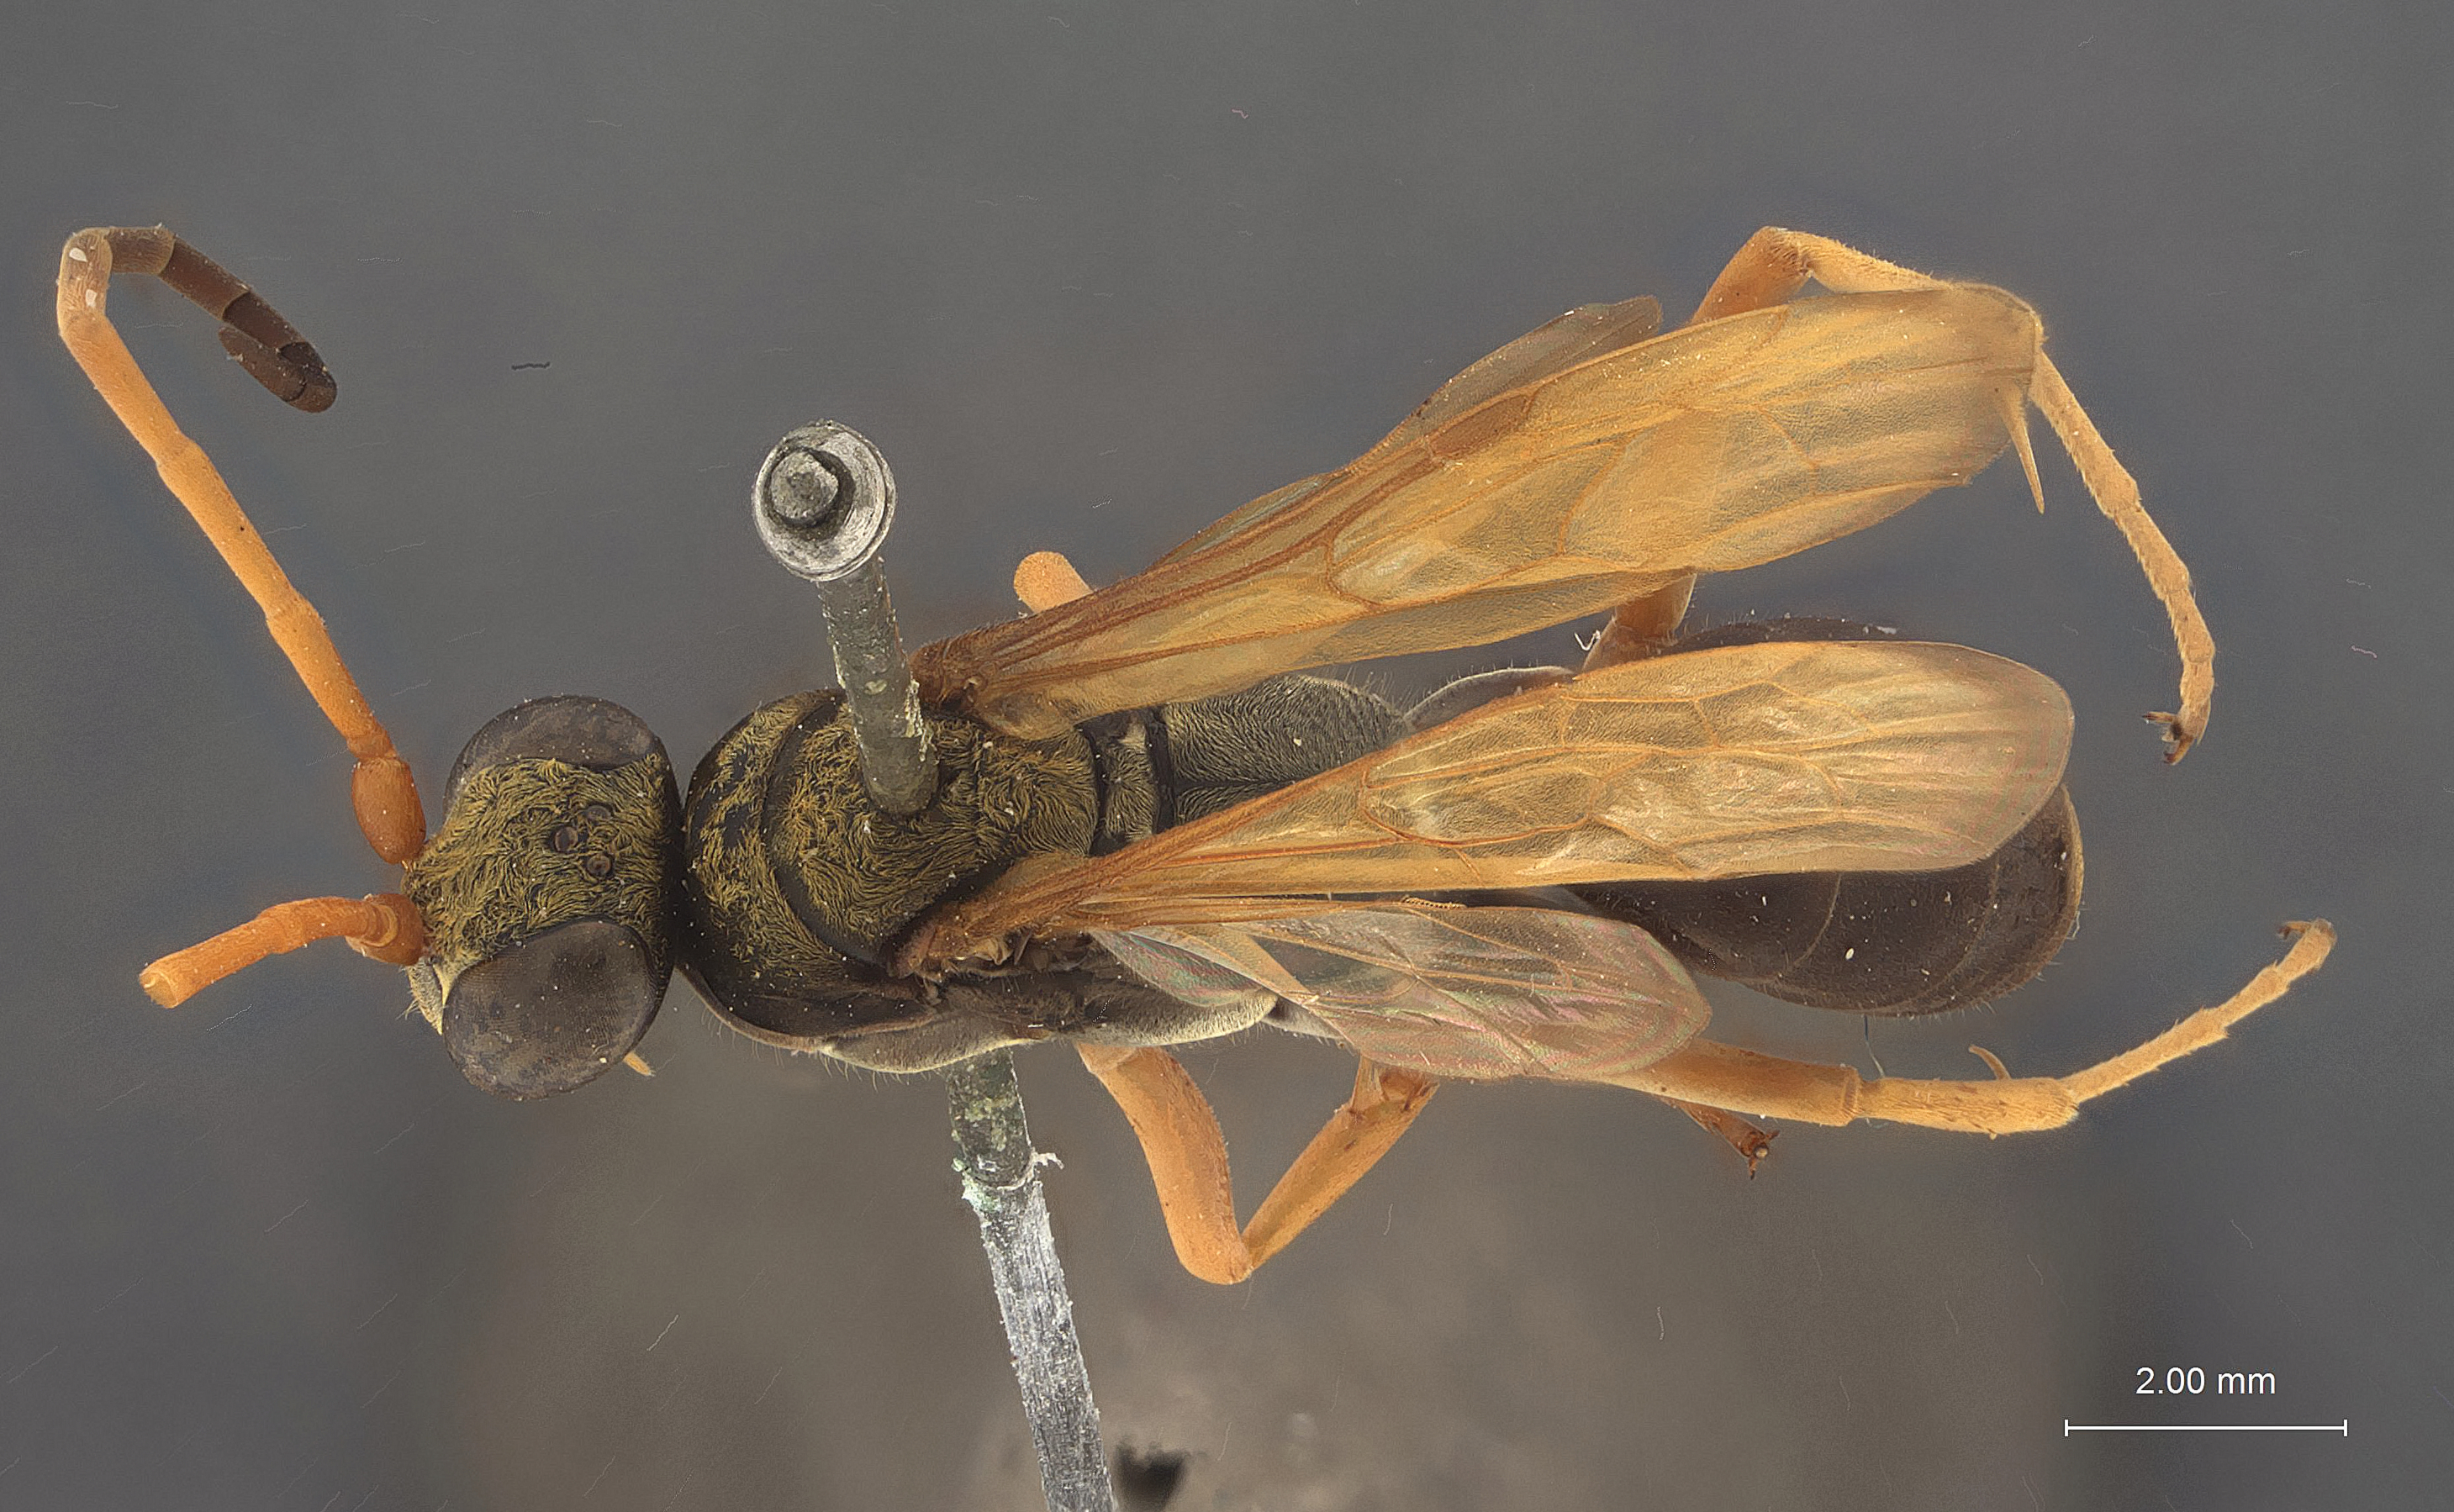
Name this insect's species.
Dinagenia satyrus
